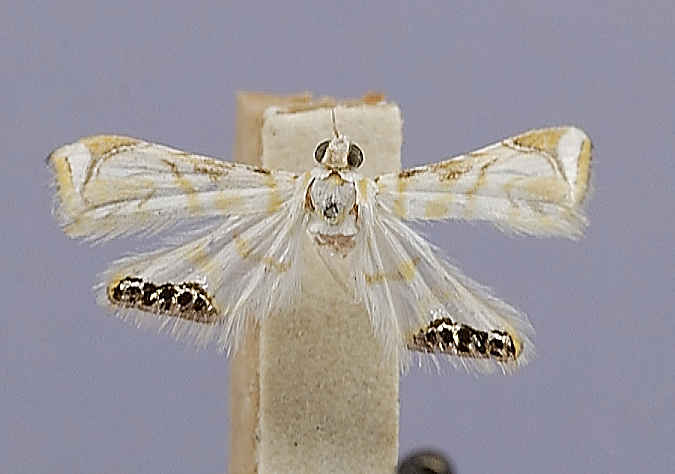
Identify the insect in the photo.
Cataclysta zelota
